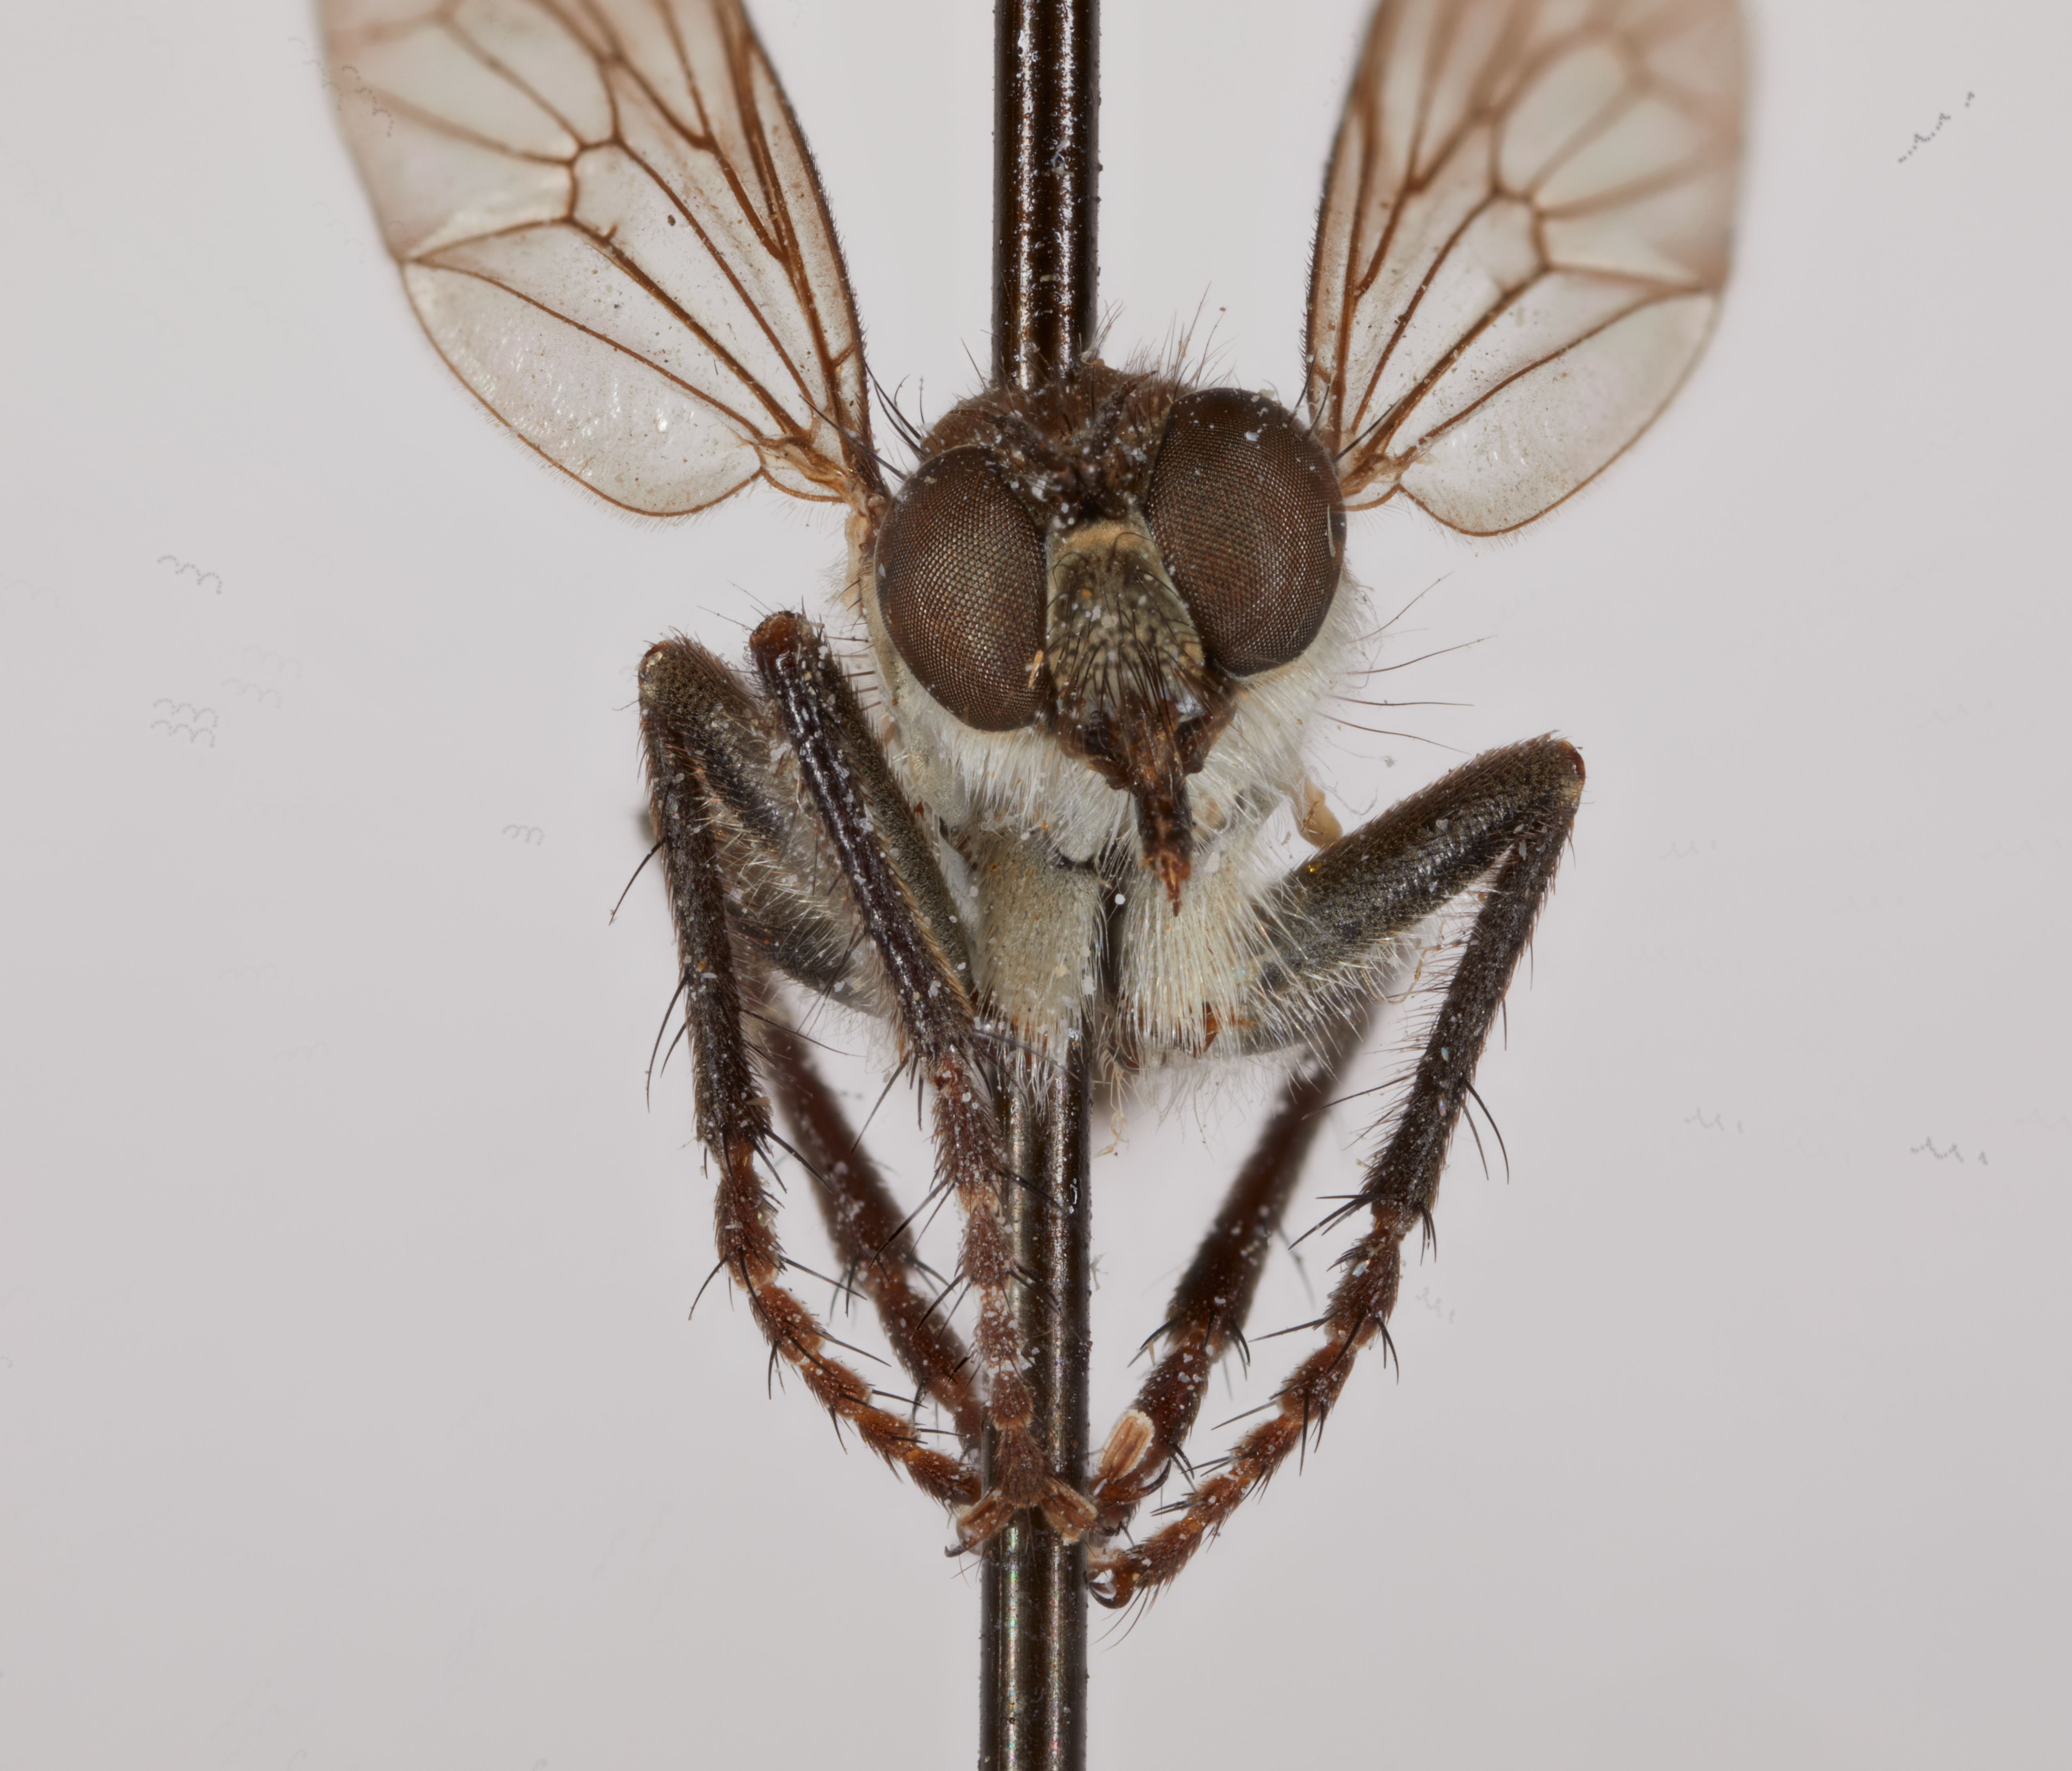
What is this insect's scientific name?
Lasiopogon woodorum
